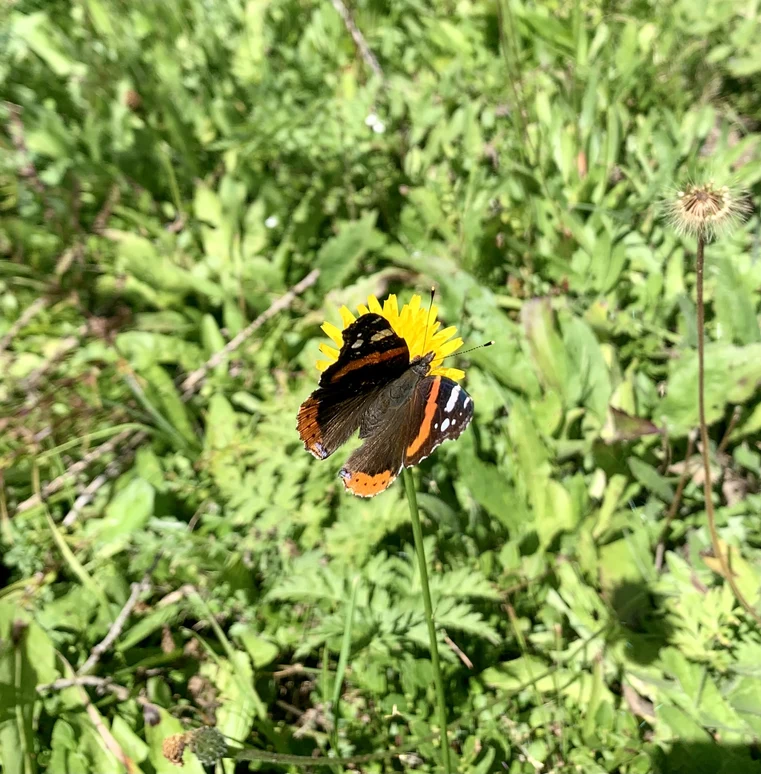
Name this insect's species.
Vanessa atalanta
